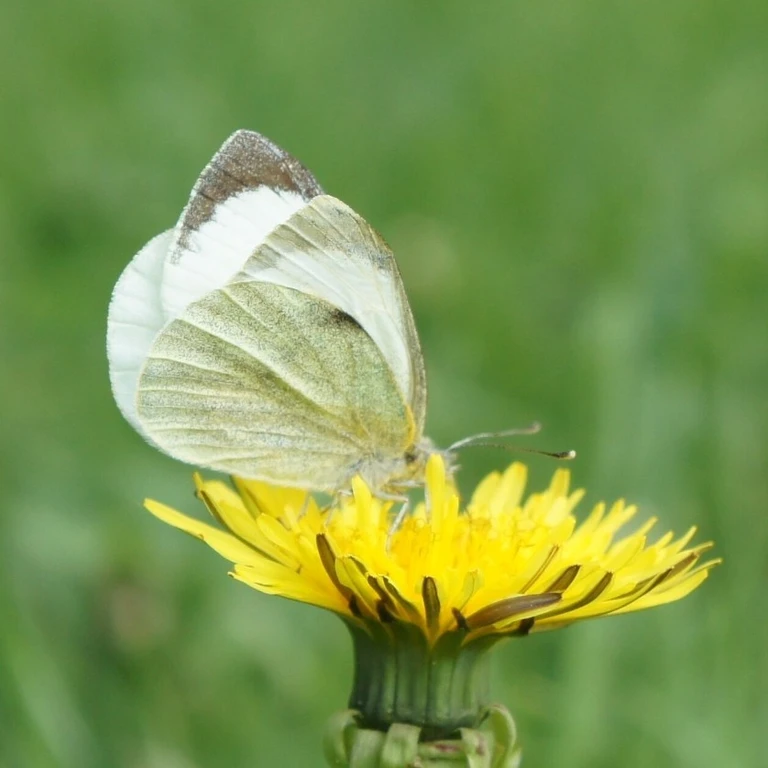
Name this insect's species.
Pieris brassicae
